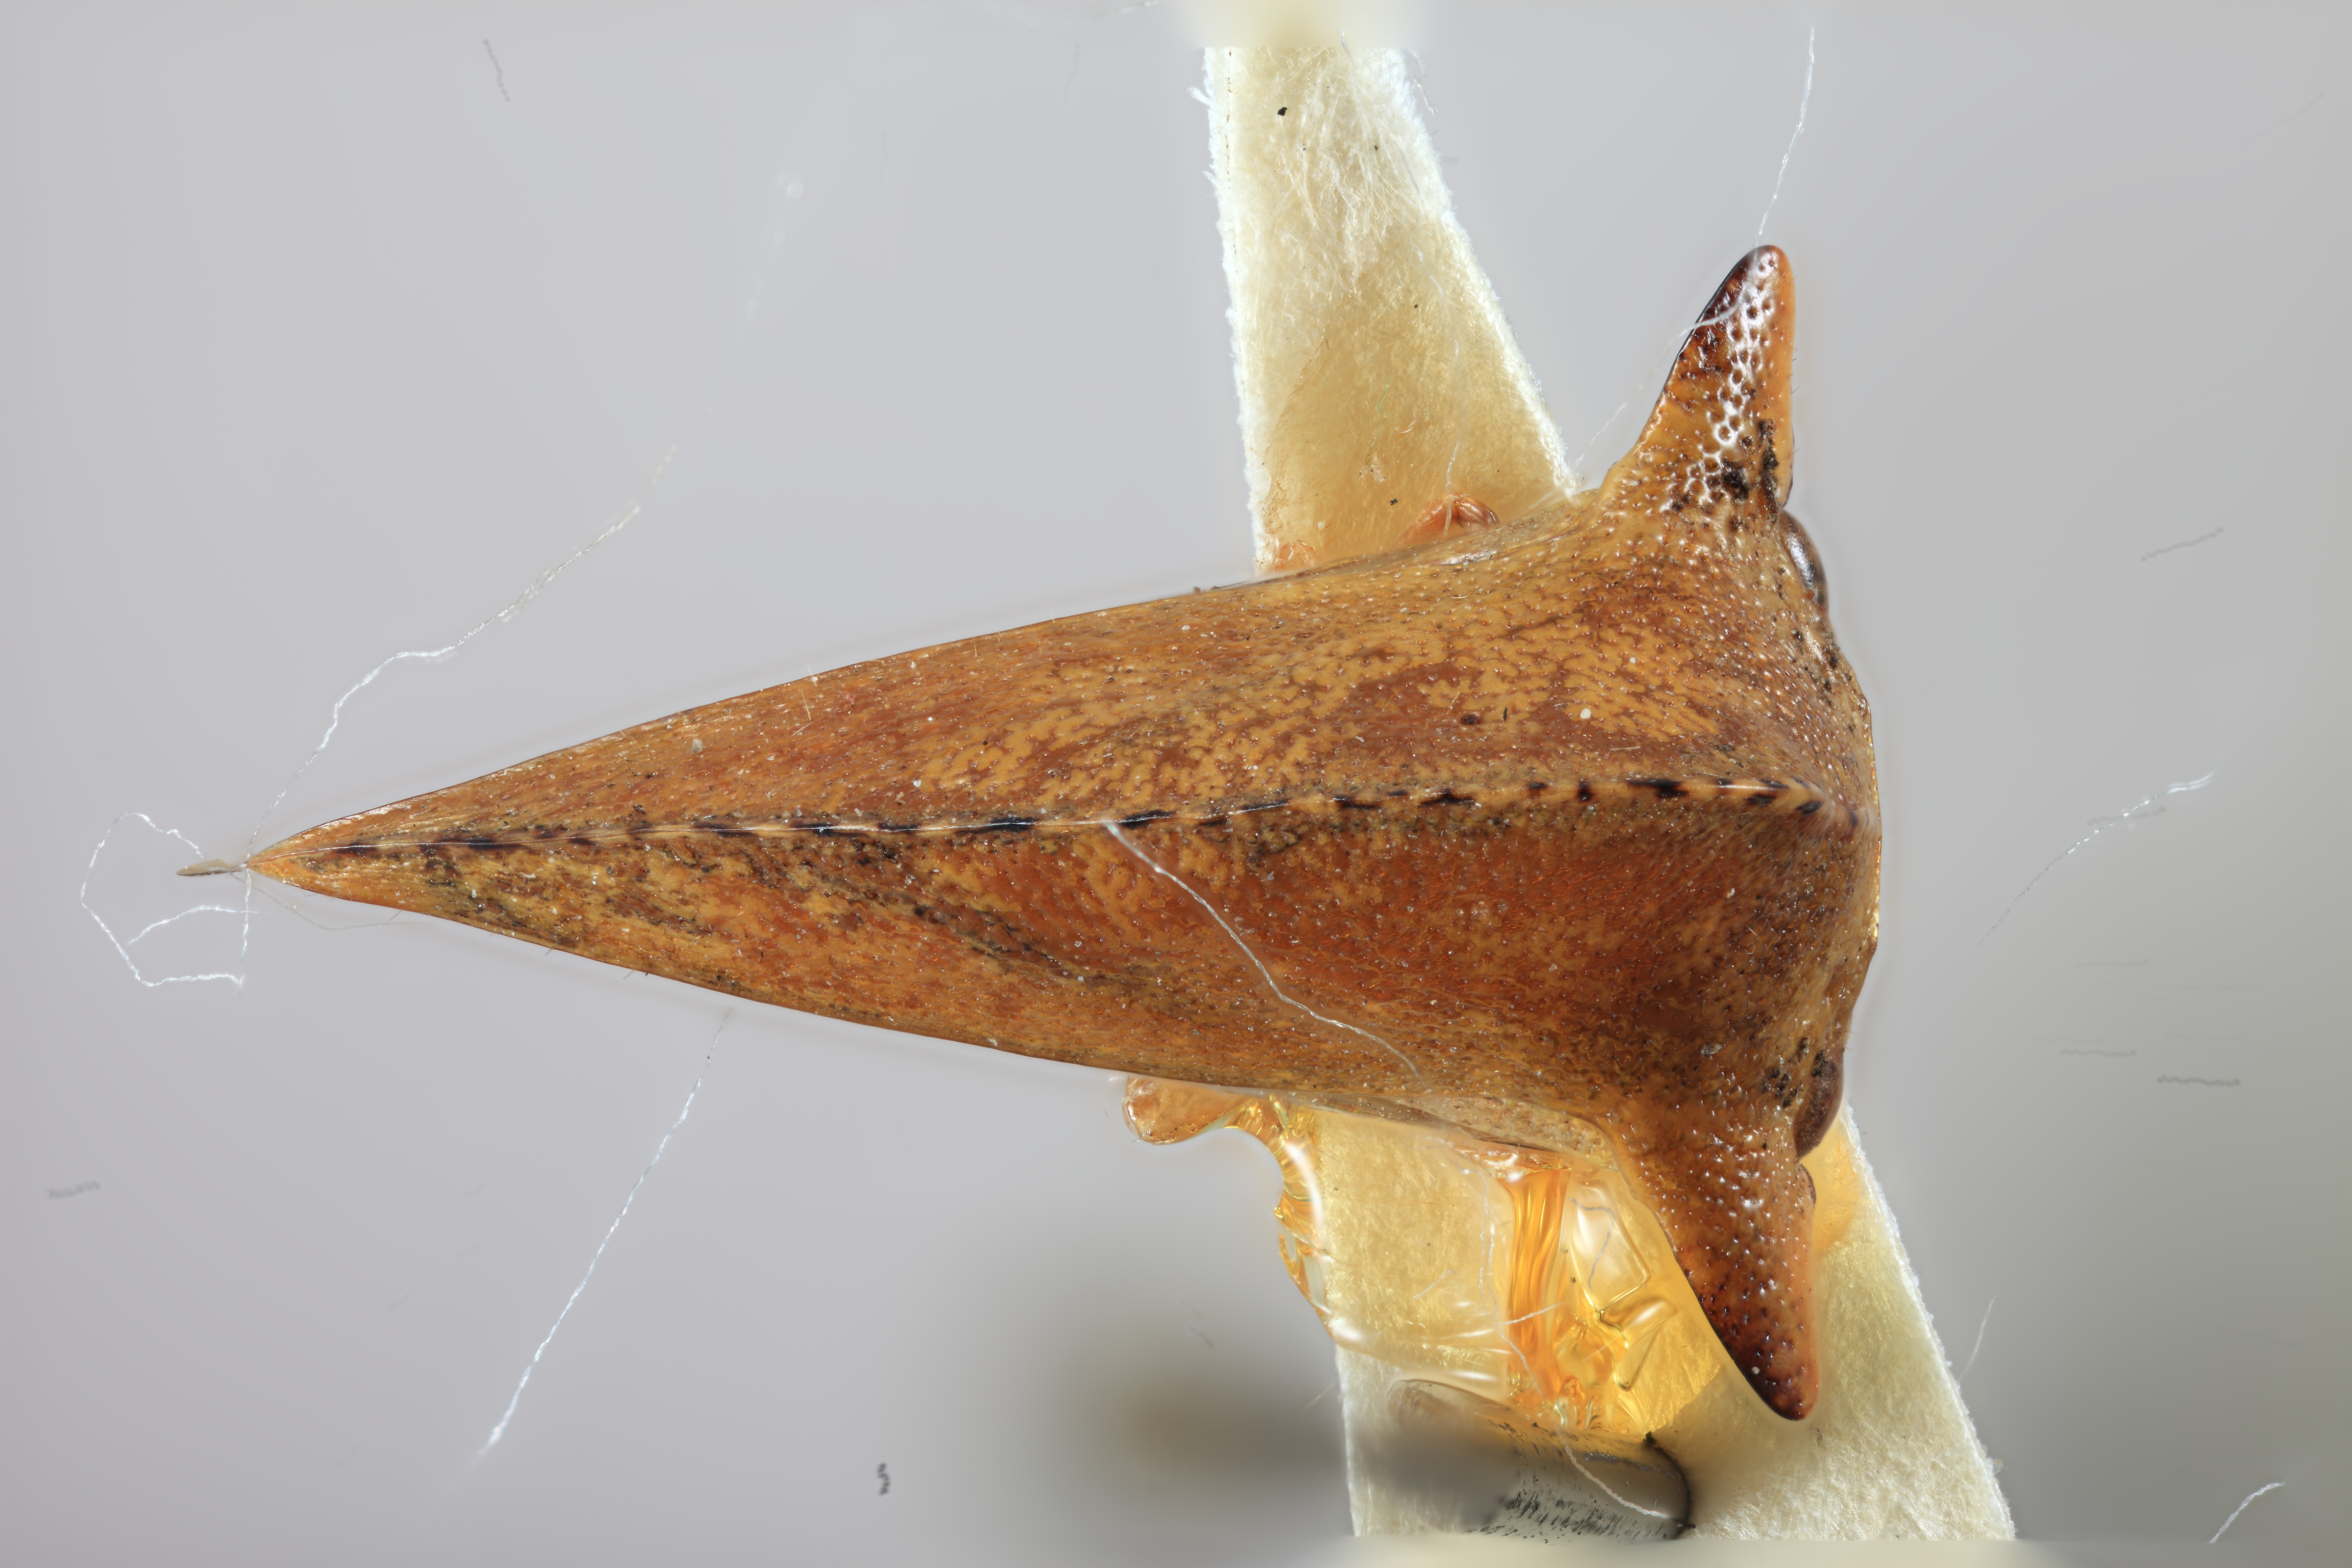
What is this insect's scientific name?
Antianthe chichiana
